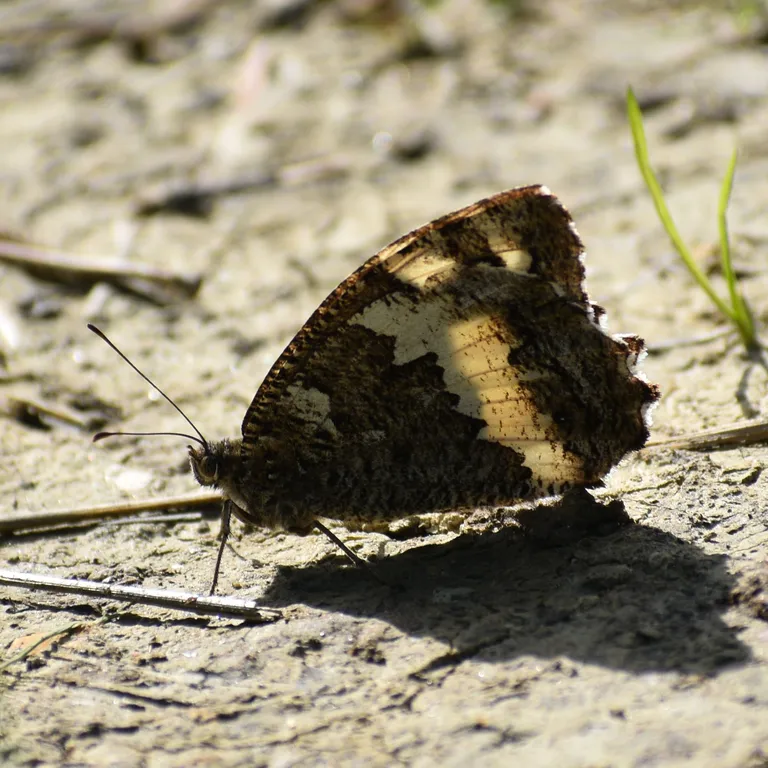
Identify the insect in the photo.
Brintesia circe
